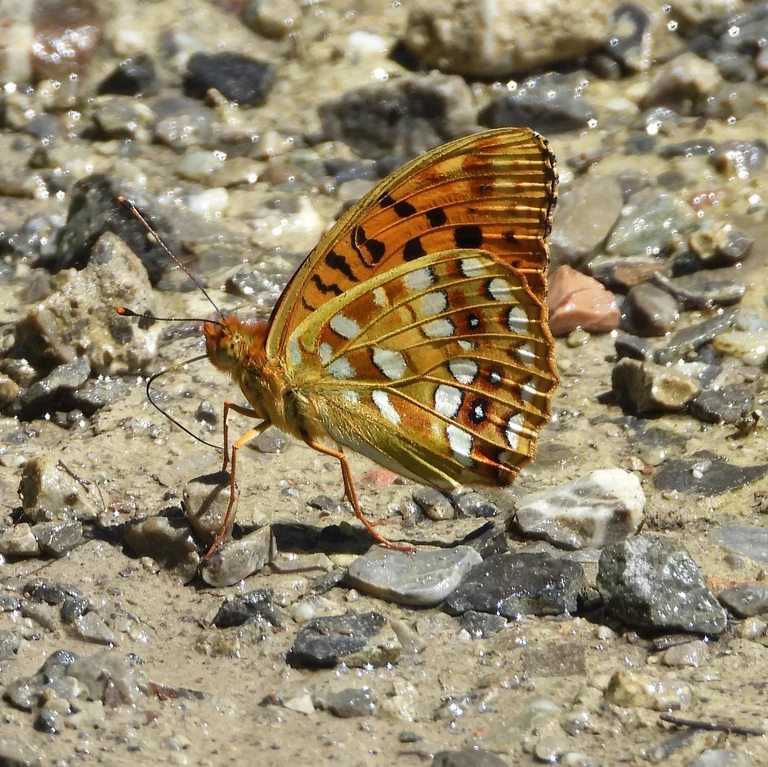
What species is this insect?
Fabriciana adippe
